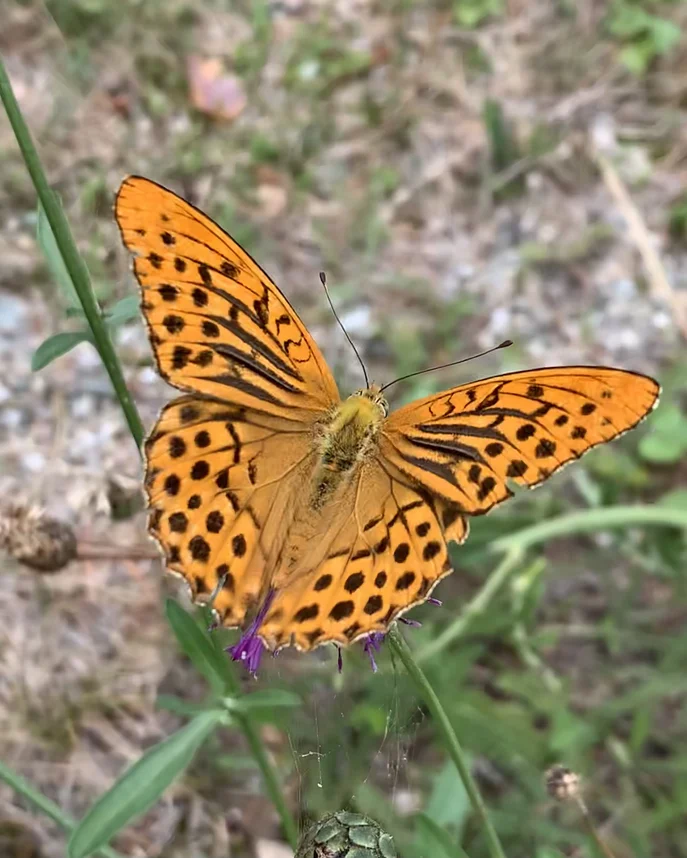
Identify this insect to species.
Argynnis paphia
